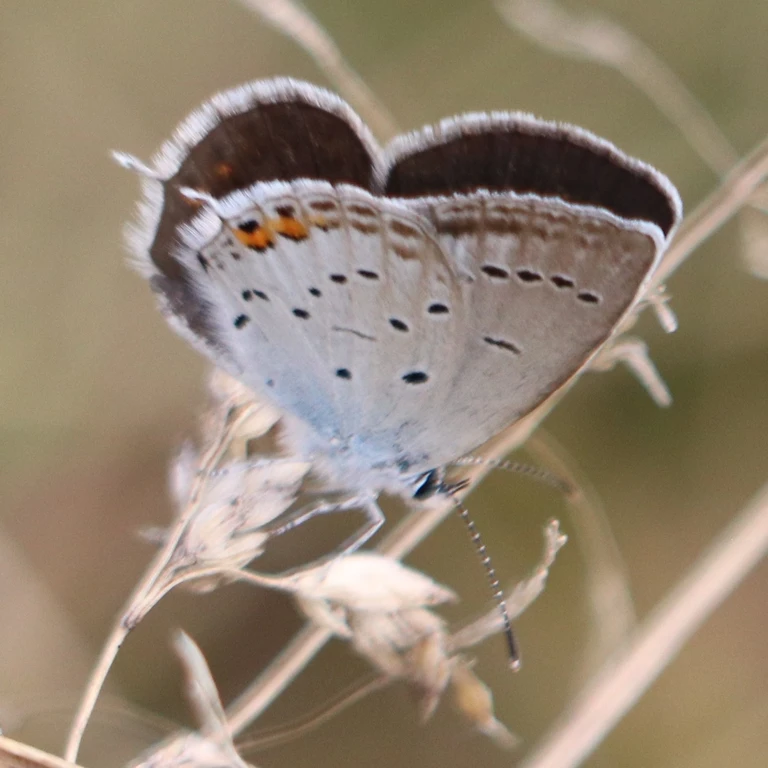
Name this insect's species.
Cupido argiades (also Elkalyce argiades)
